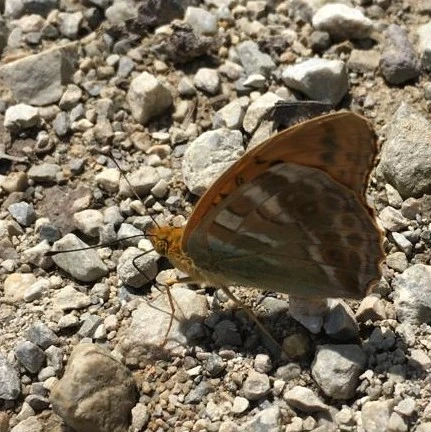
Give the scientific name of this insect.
Argynnis paphia
